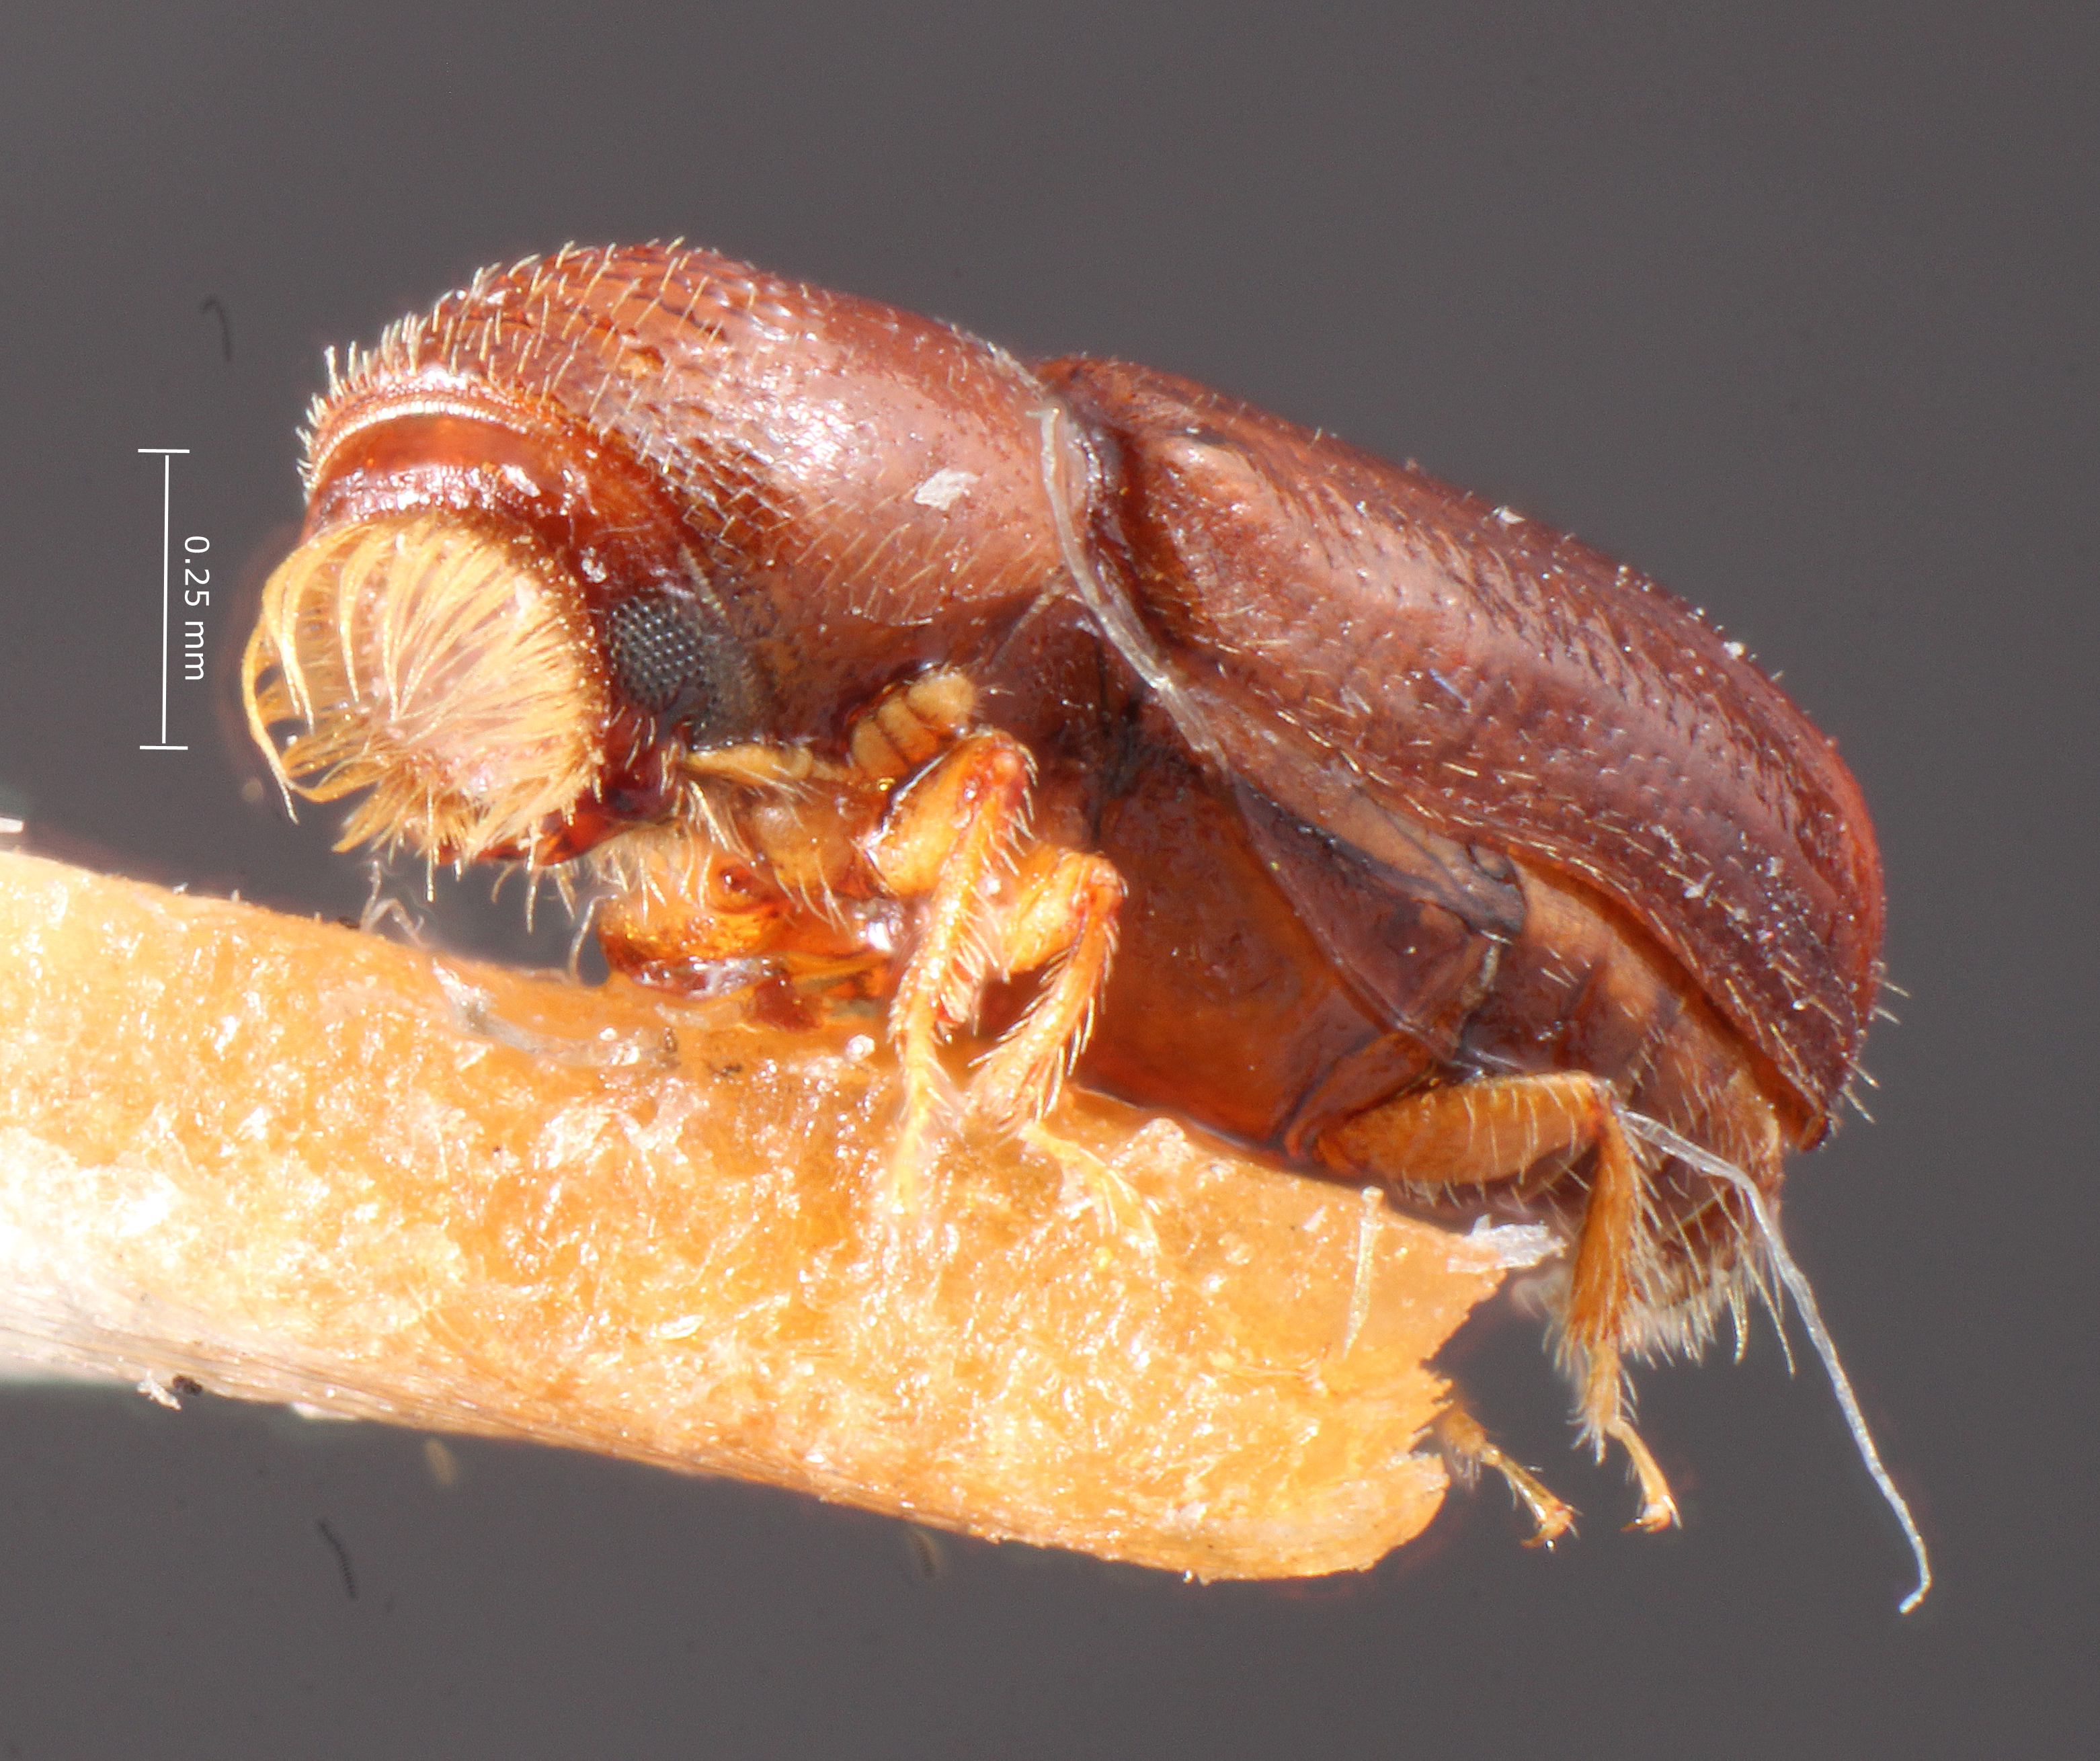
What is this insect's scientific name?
Pityophthorus infulatus
